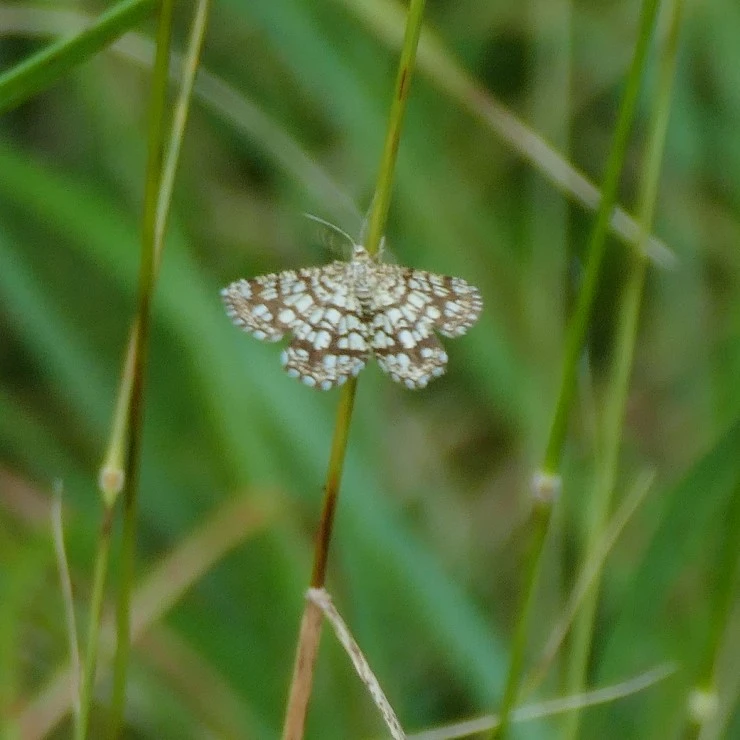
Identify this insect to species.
Chiasmia clathrata
